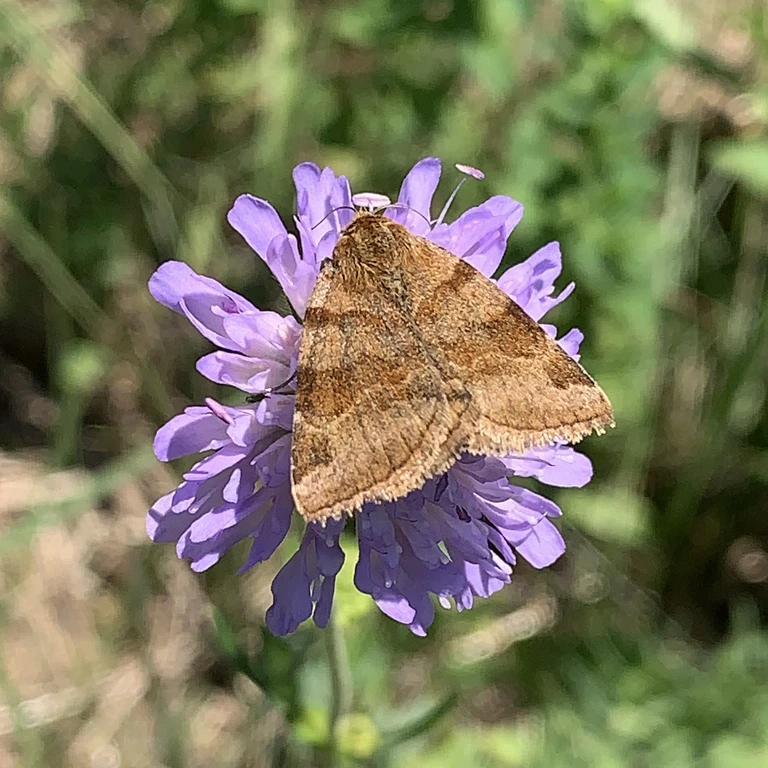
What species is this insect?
Euclidia glyphica
